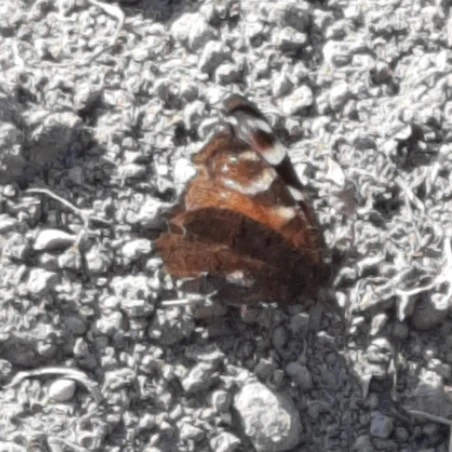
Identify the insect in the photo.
Aglais io
